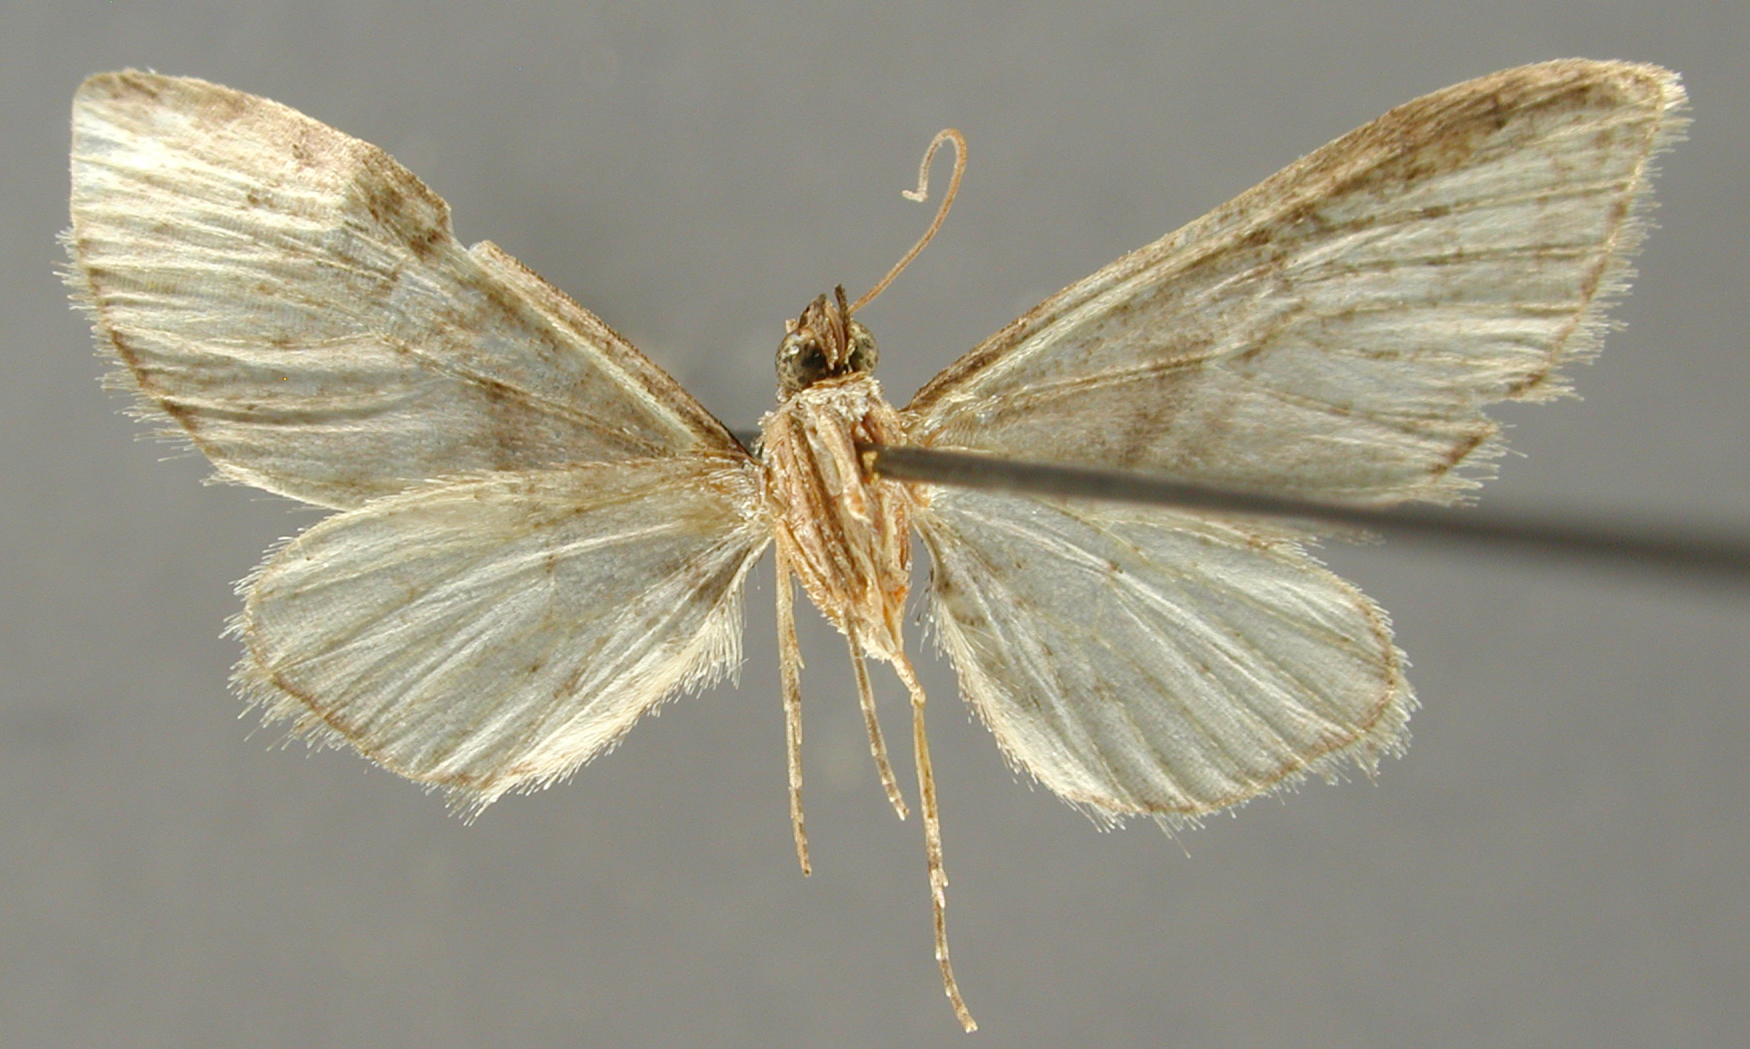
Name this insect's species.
Eucymatoge obliquiplaga
